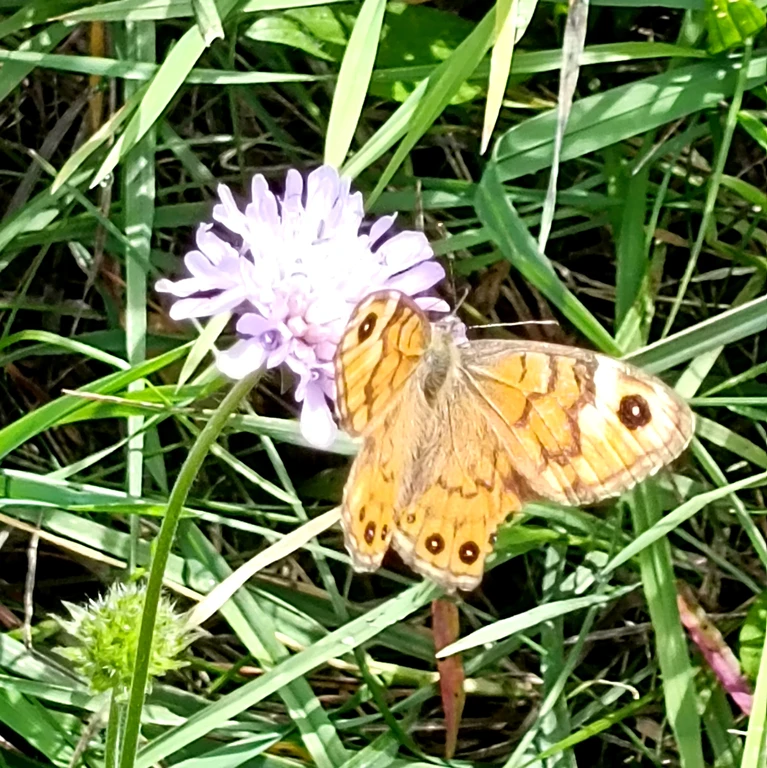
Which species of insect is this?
Lasiommata megera (also Pararge megera)
